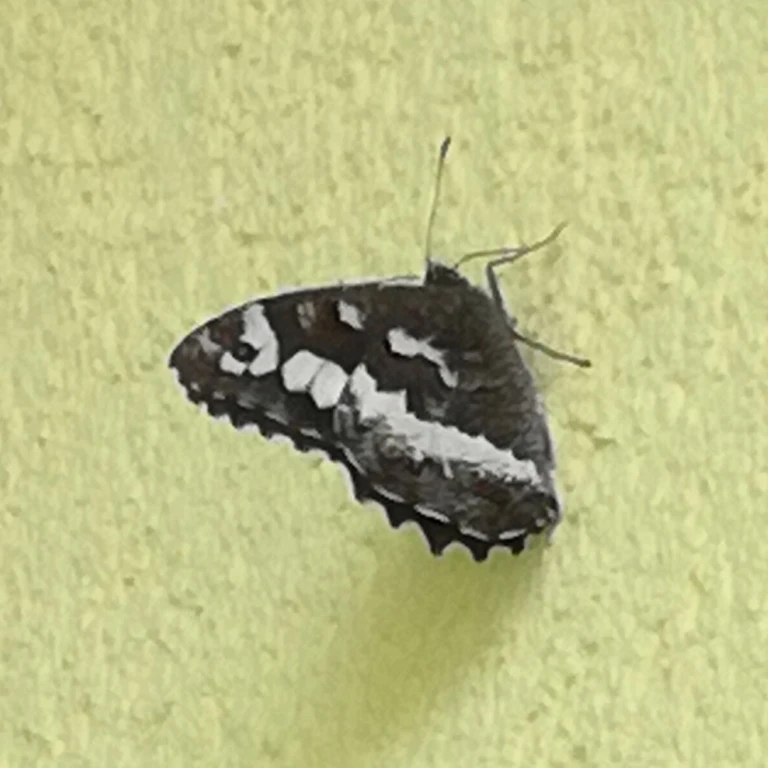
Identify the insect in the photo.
Brintesia circe
